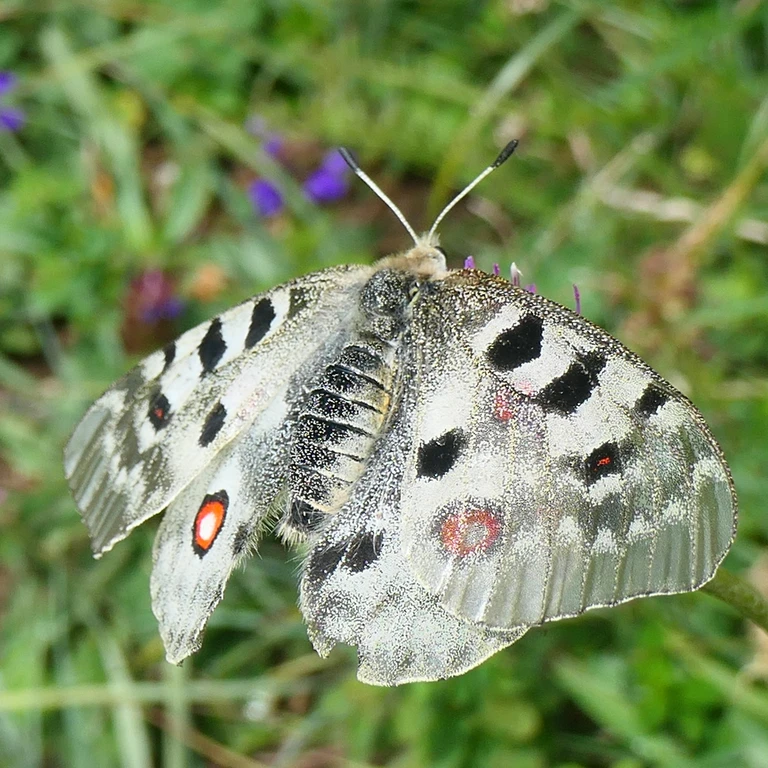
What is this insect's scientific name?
Parnassius apollo
